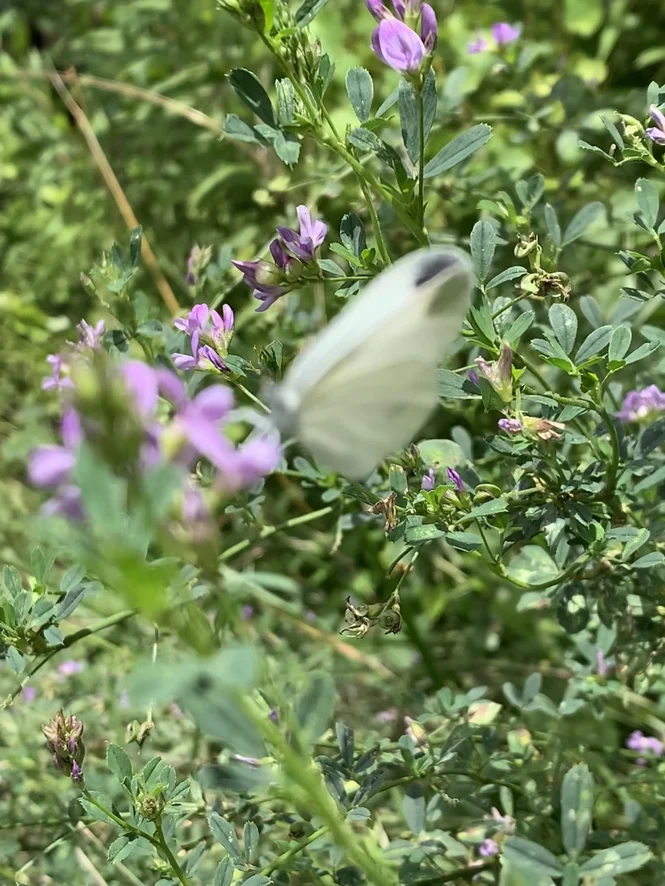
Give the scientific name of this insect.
Leptidea sinapis/juvernica
